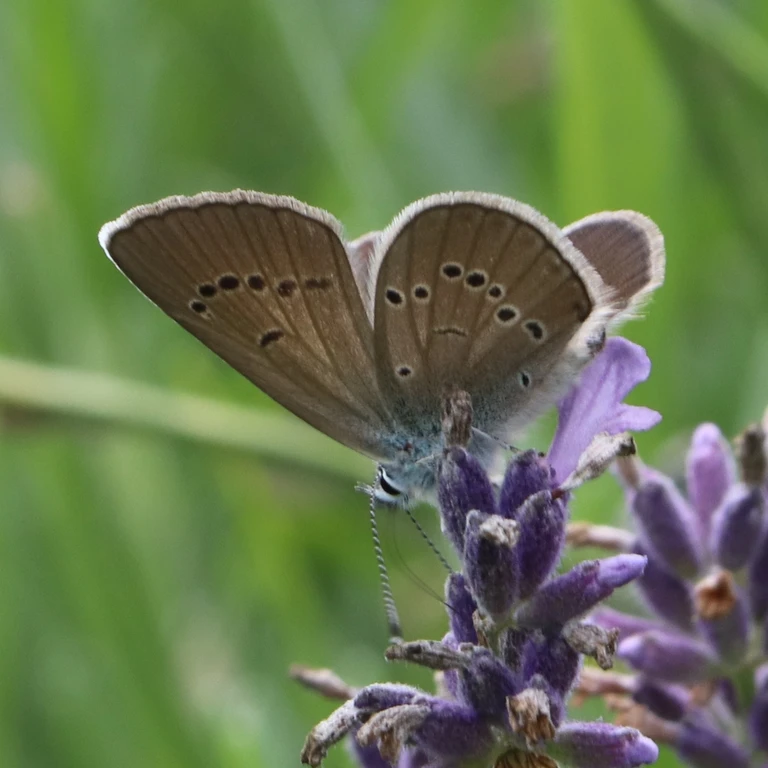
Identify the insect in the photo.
Cyaniris semiargus
